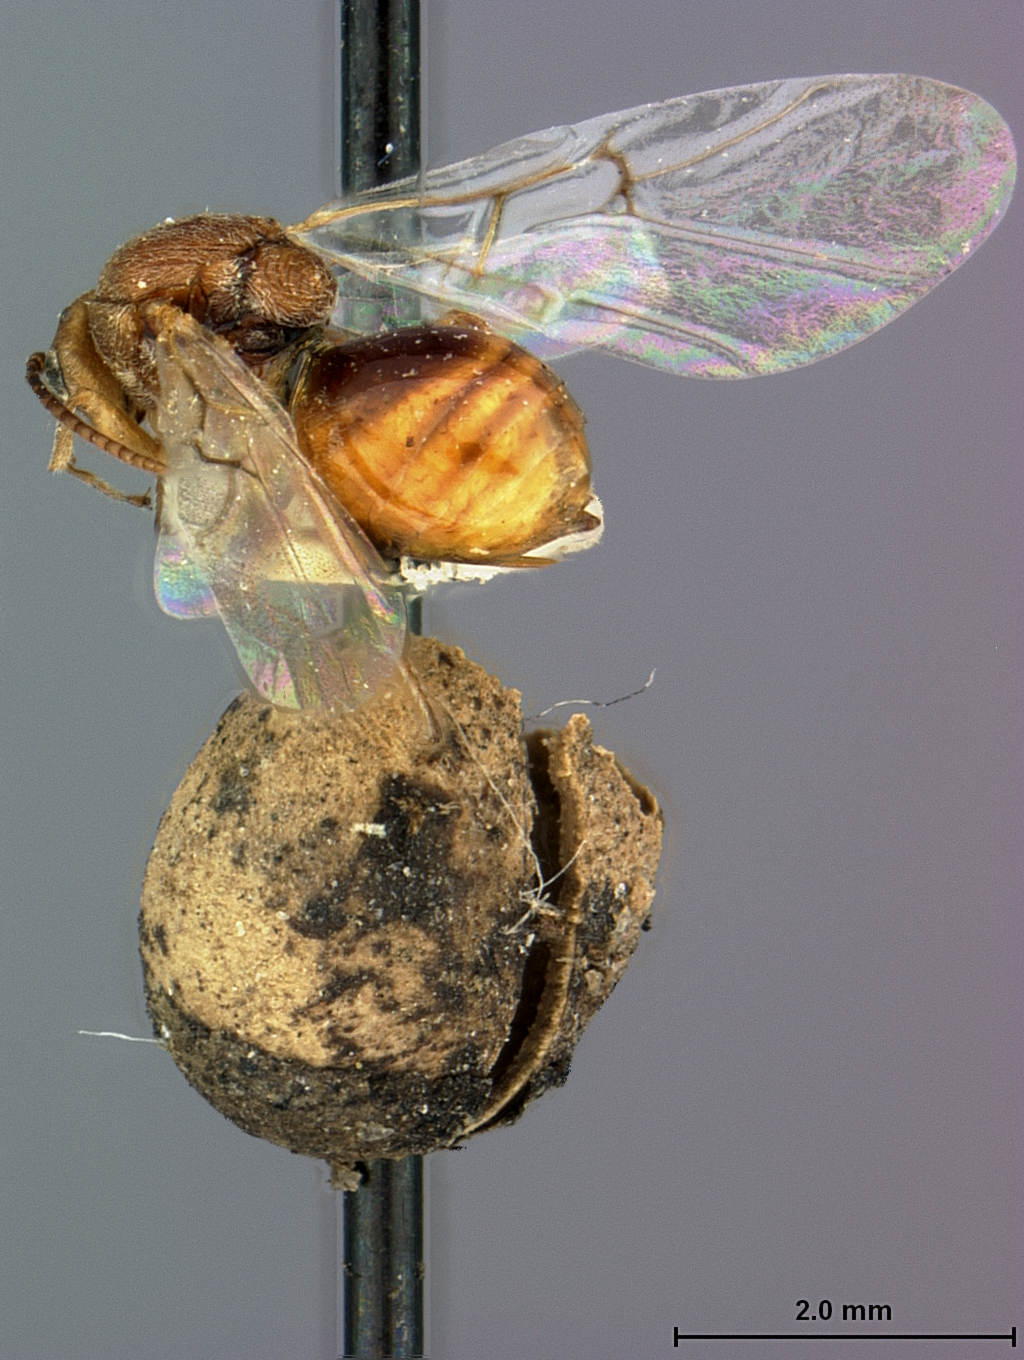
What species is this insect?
Callirhytis banalella
